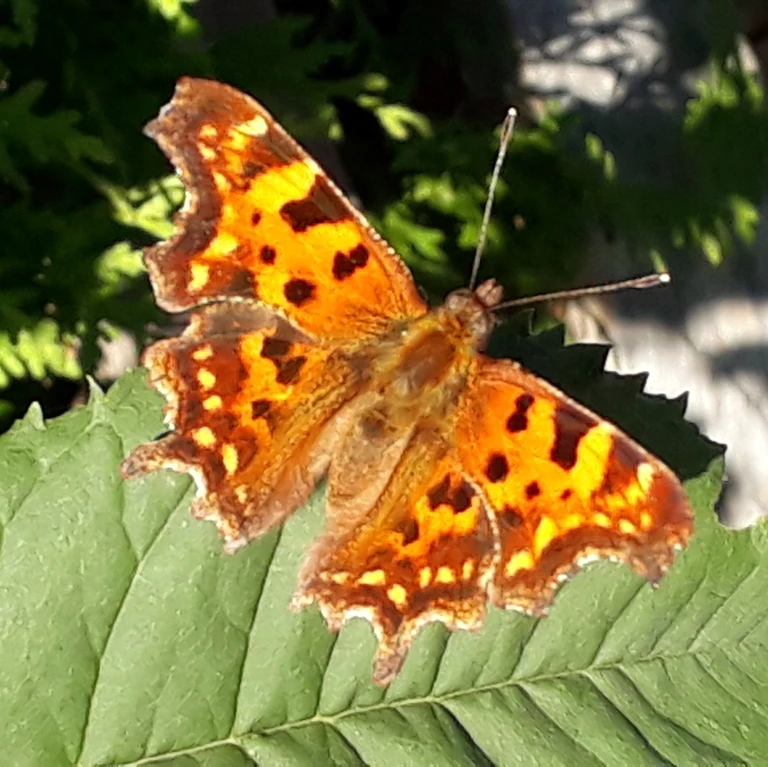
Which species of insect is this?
Polygonia c-album
